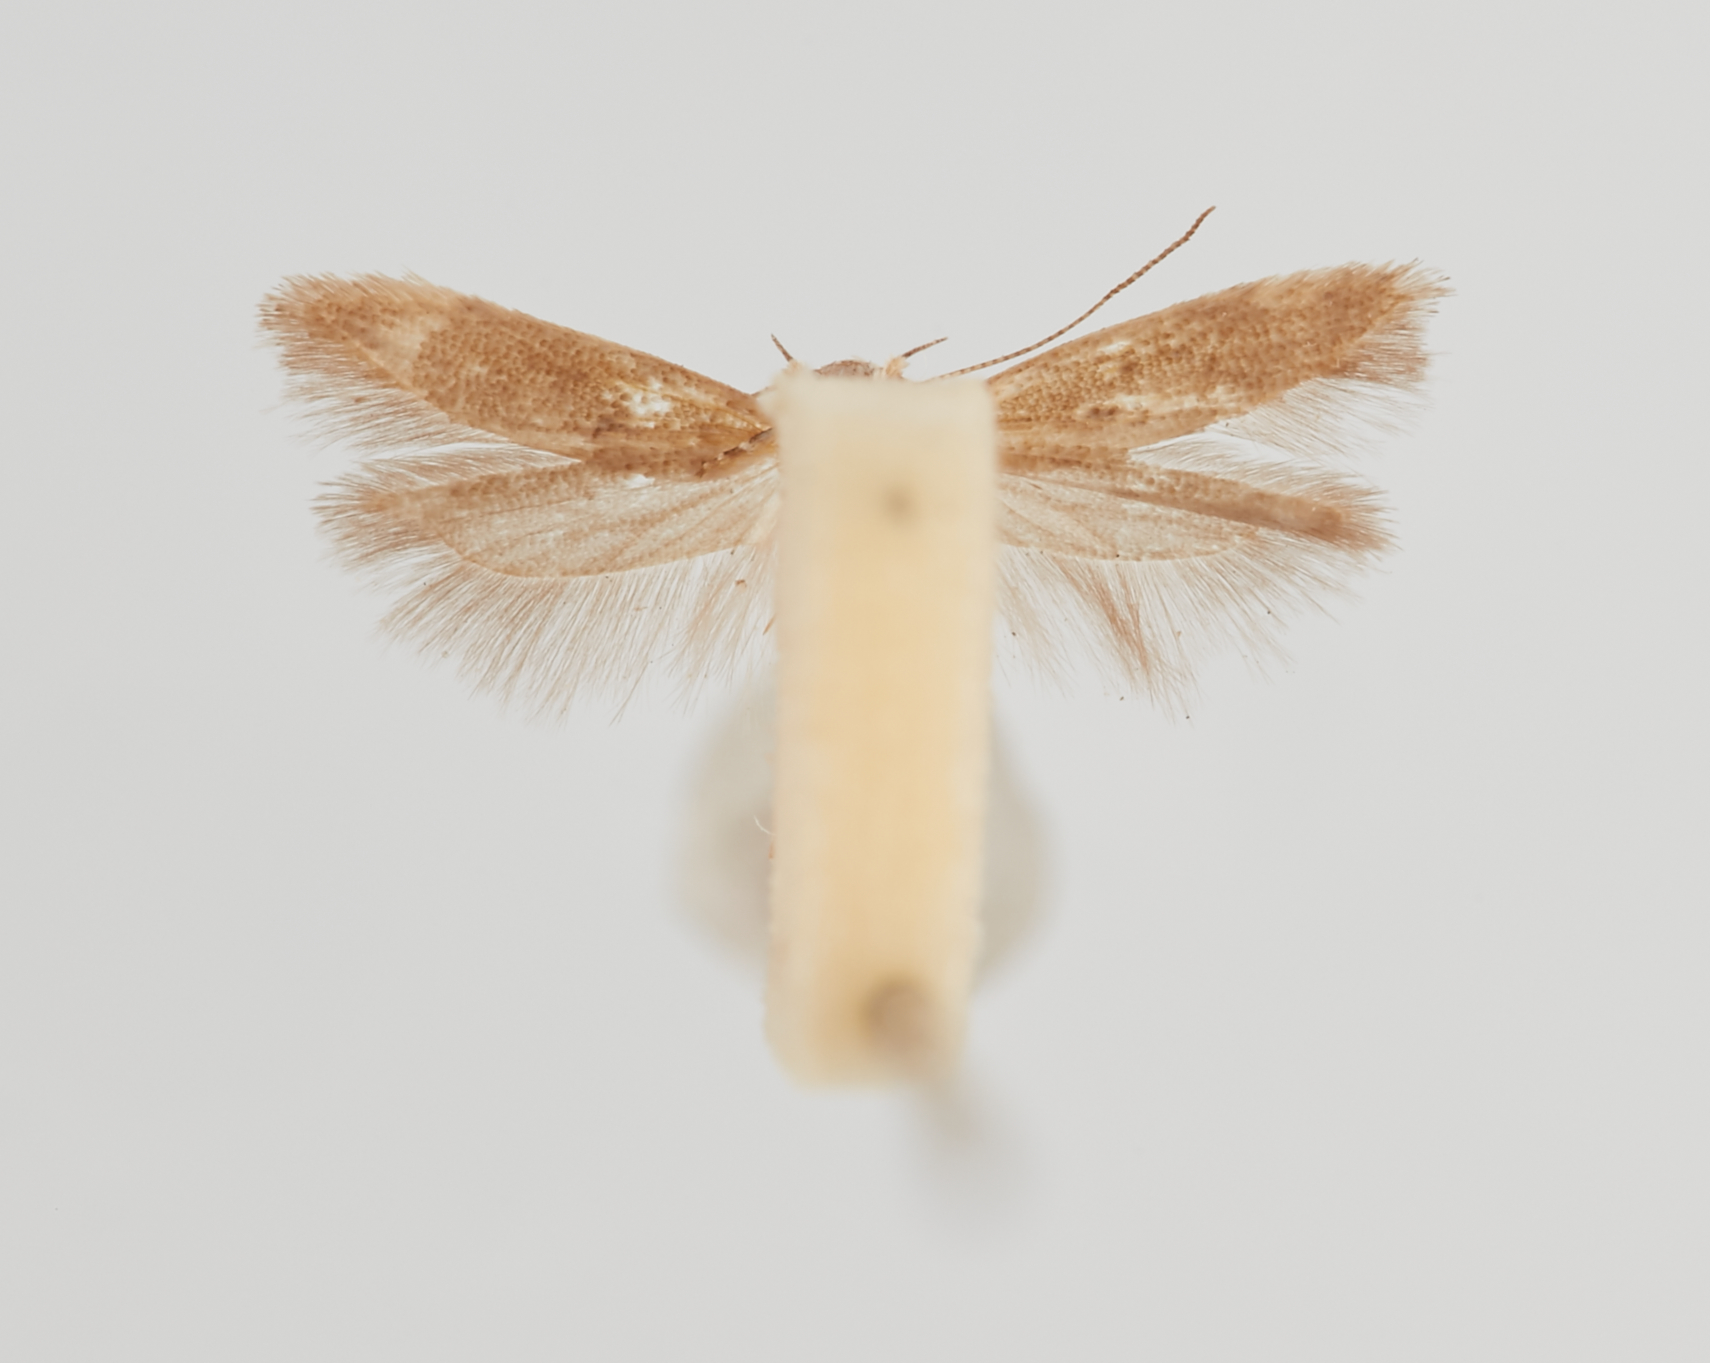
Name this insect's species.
Ephysteris inustella
